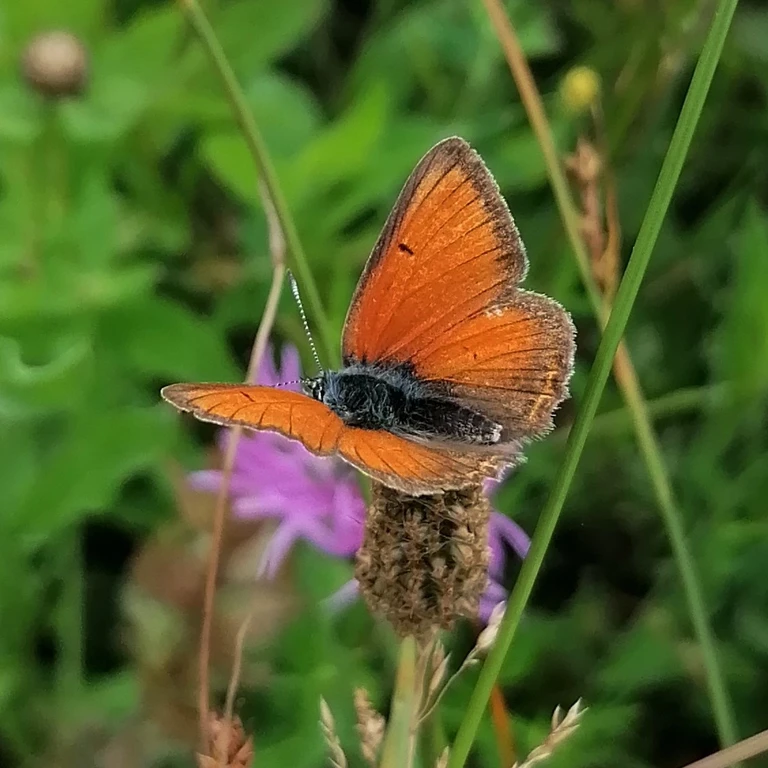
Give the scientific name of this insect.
Lycaena hippothoe (also Palaeochrysophanus hippothoe)
